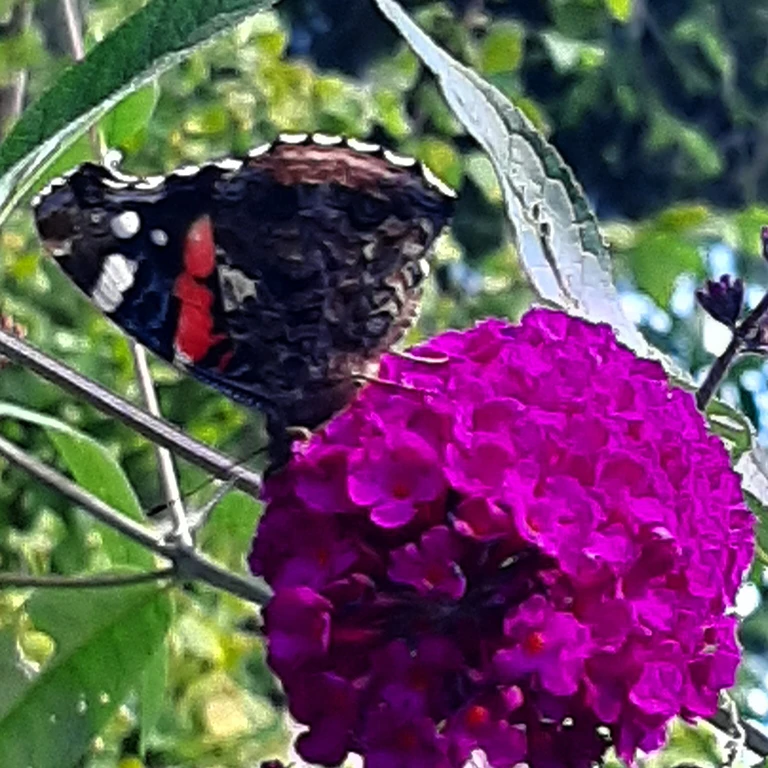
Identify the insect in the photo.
Vanessa atalanta
